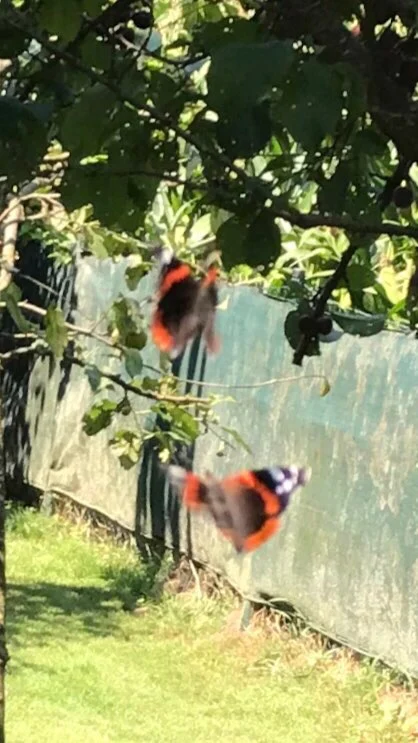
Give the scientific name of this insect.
Vanessa atalanta
